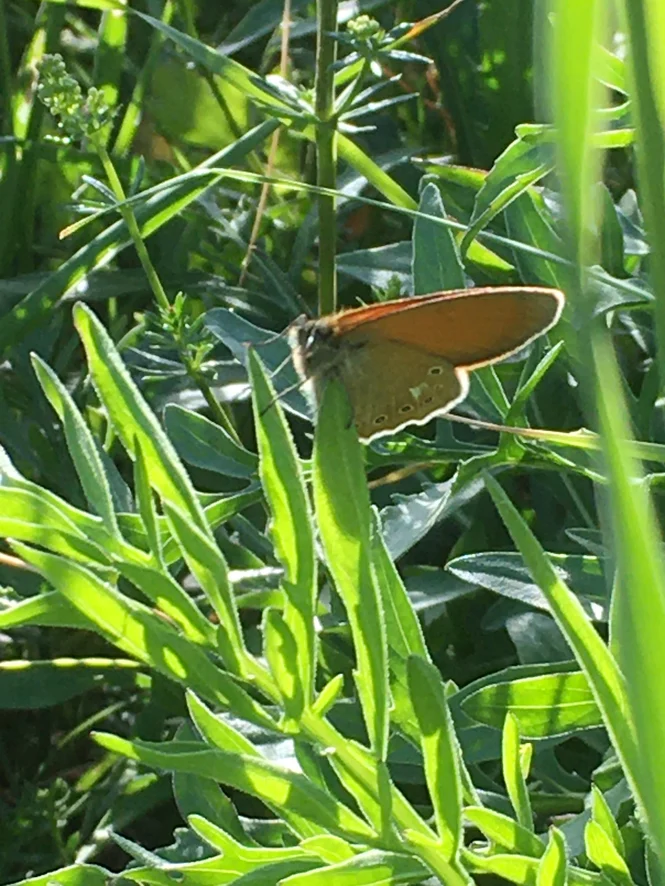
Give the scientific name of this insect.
Coenonympha glycerion (also Coenonympha iphis)
